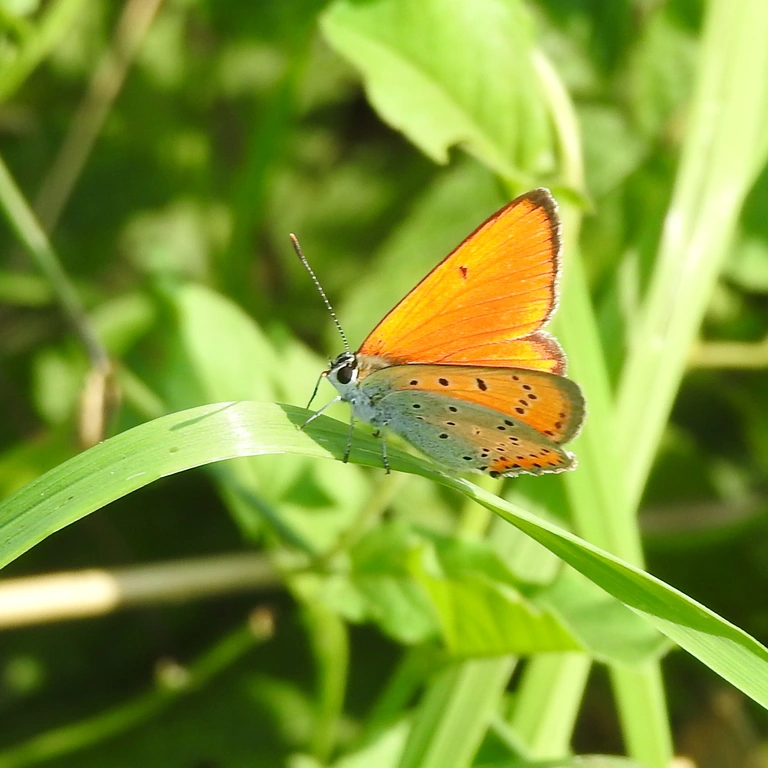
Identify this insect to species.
Lycaena dispar
